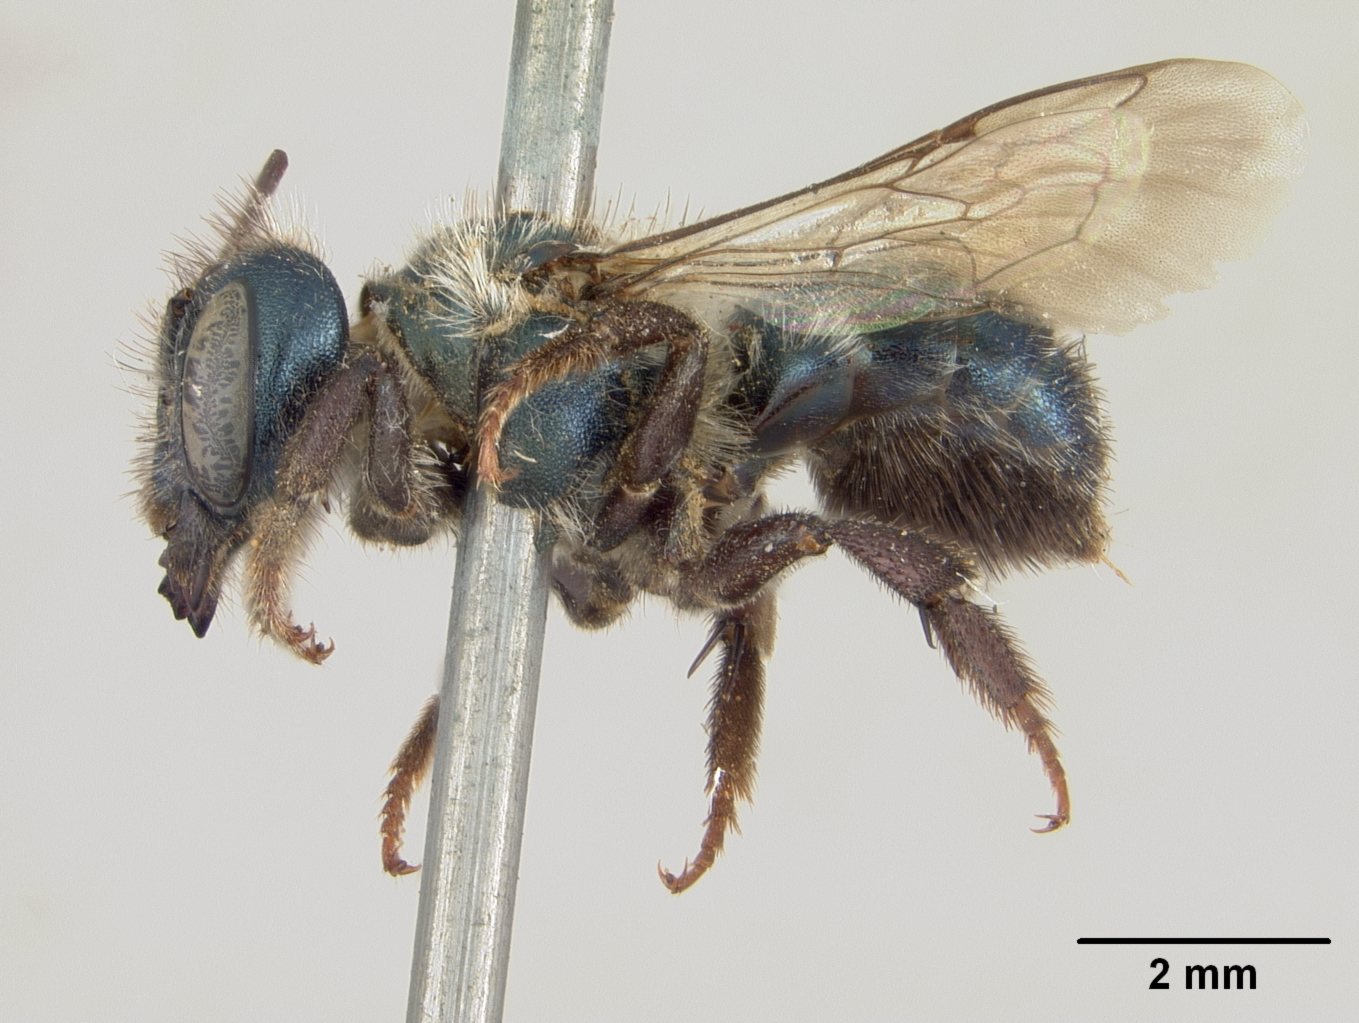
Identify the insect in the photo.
Osmia phaceliae
